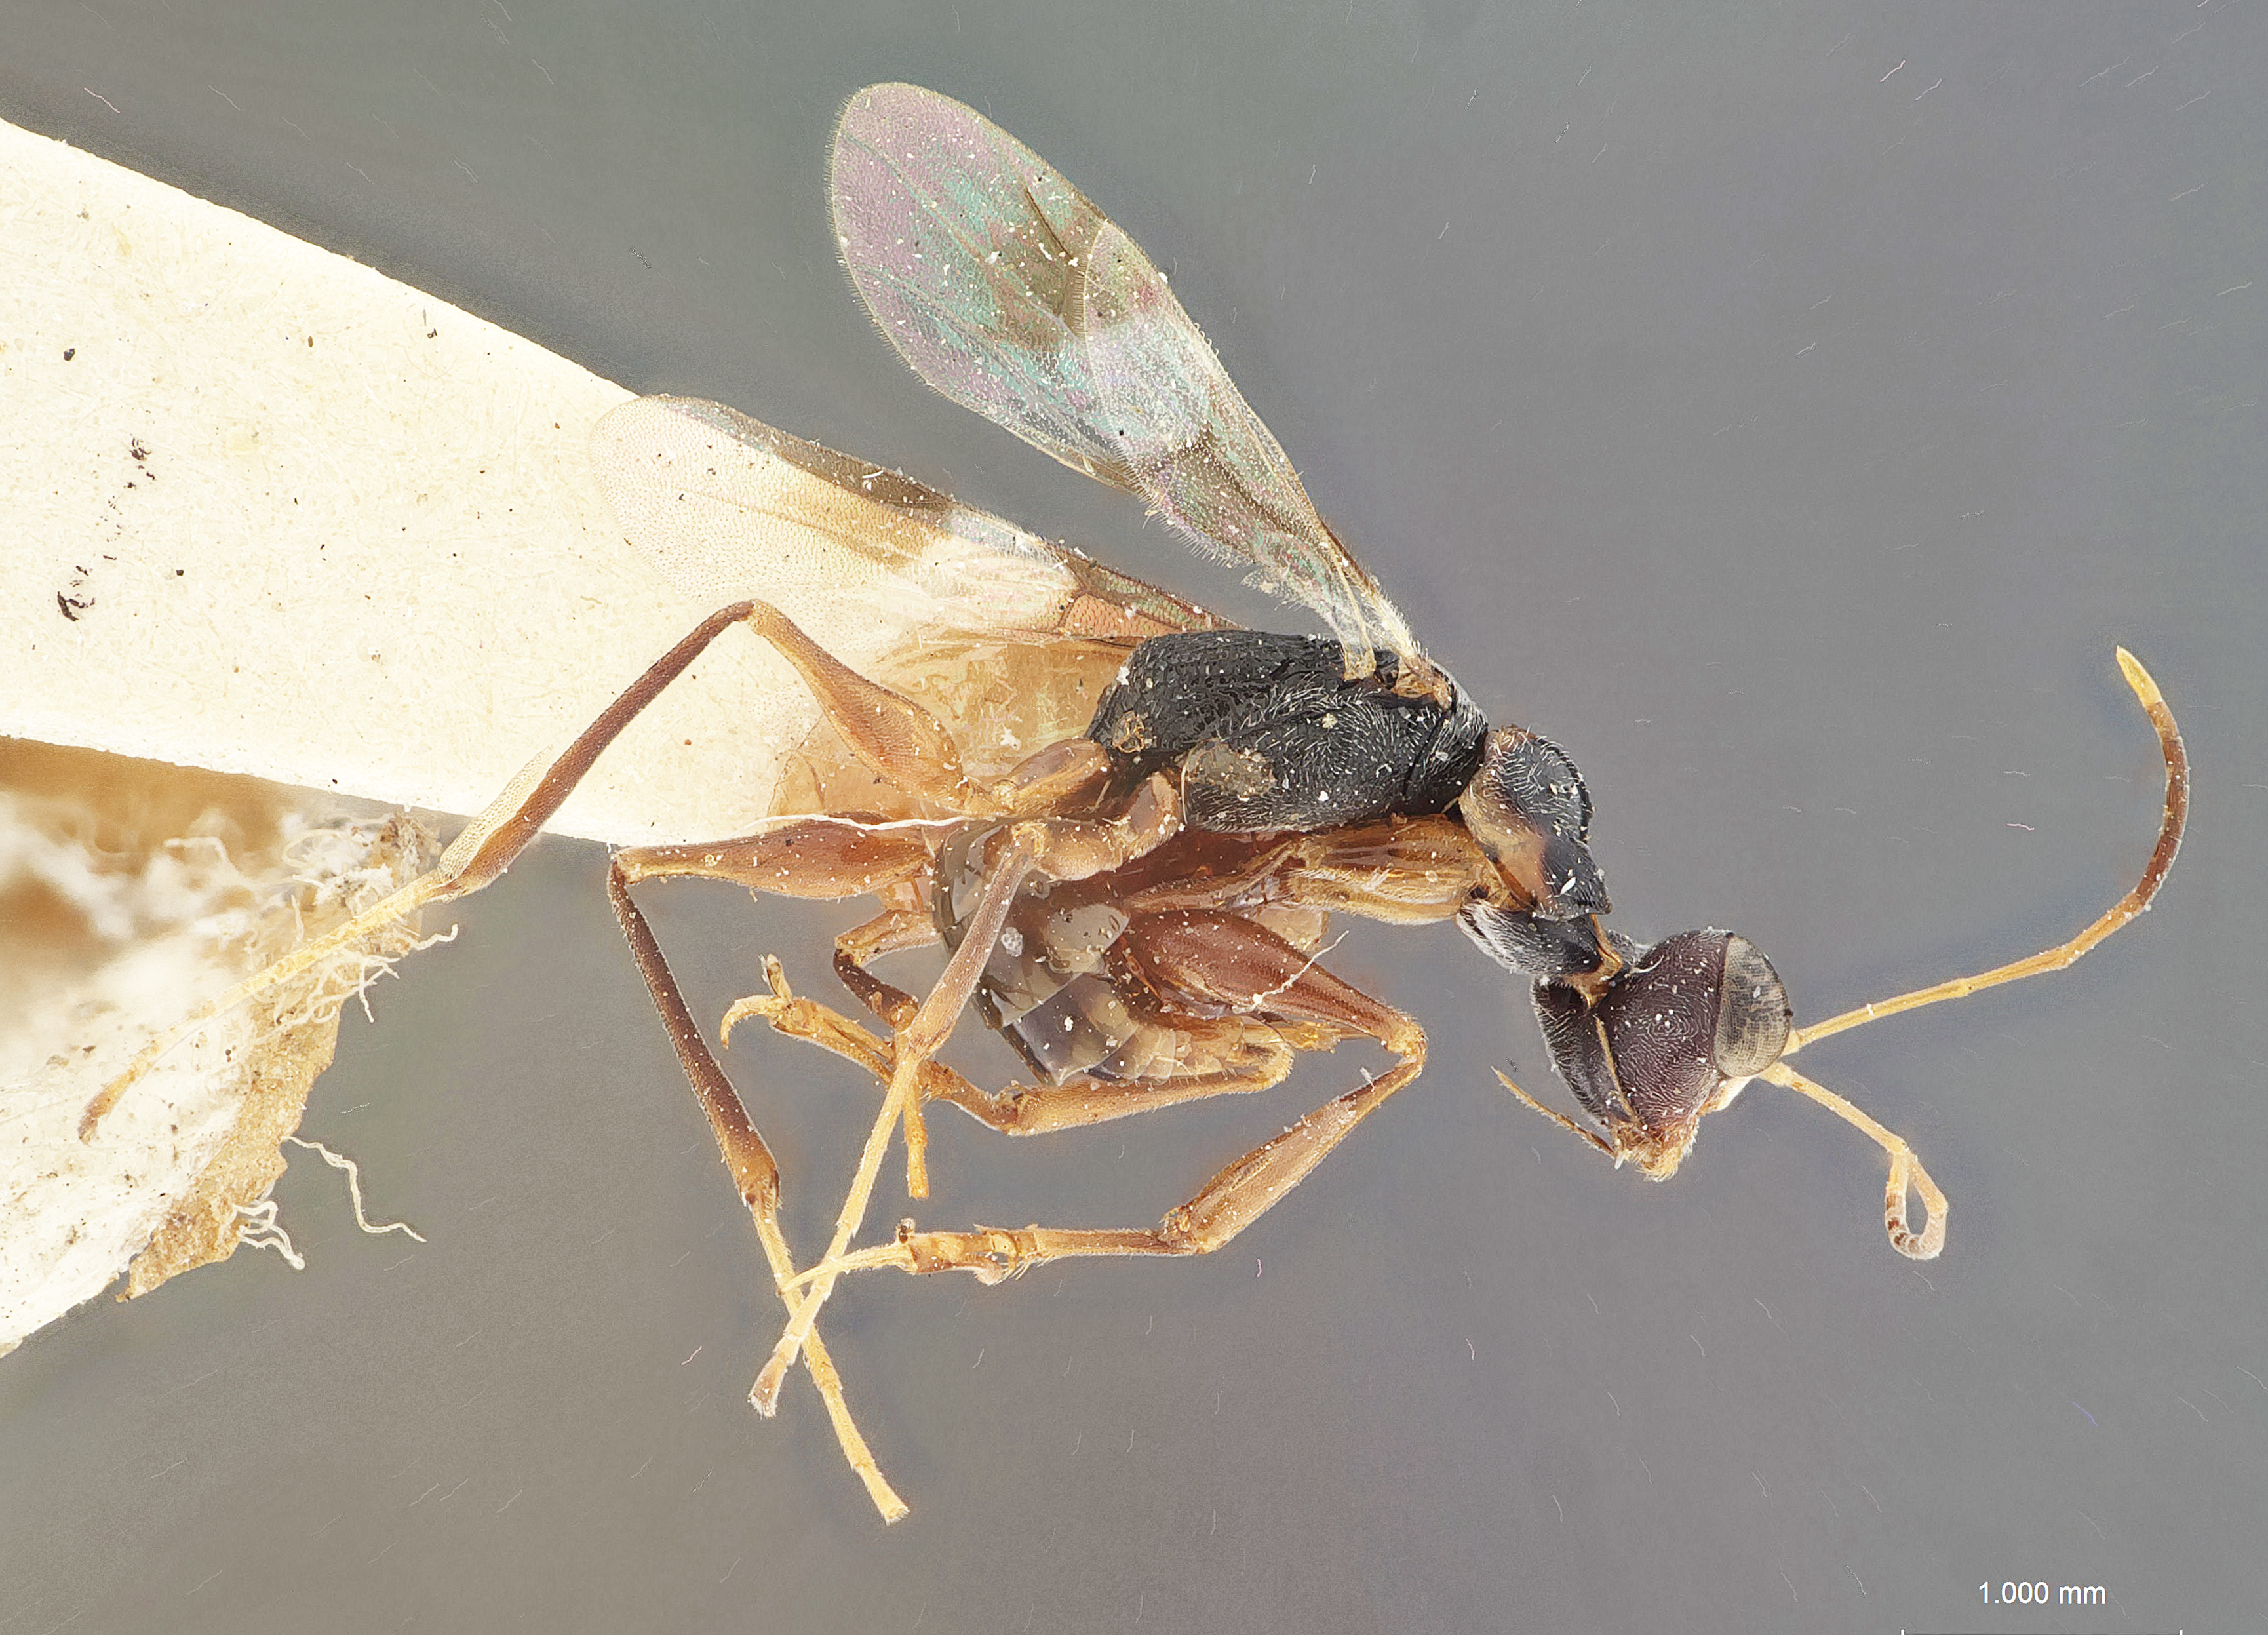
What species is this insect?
Dryinus ormenidis
